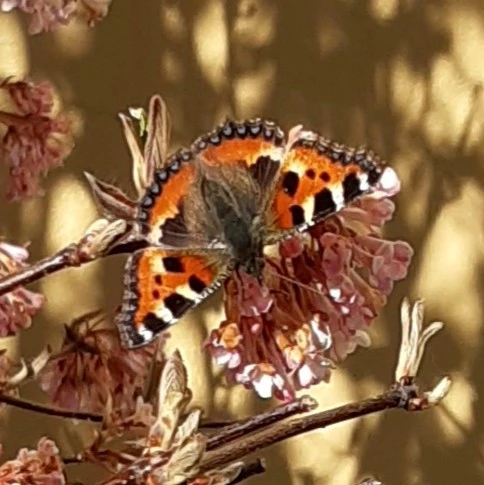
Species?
Aglais urticae
